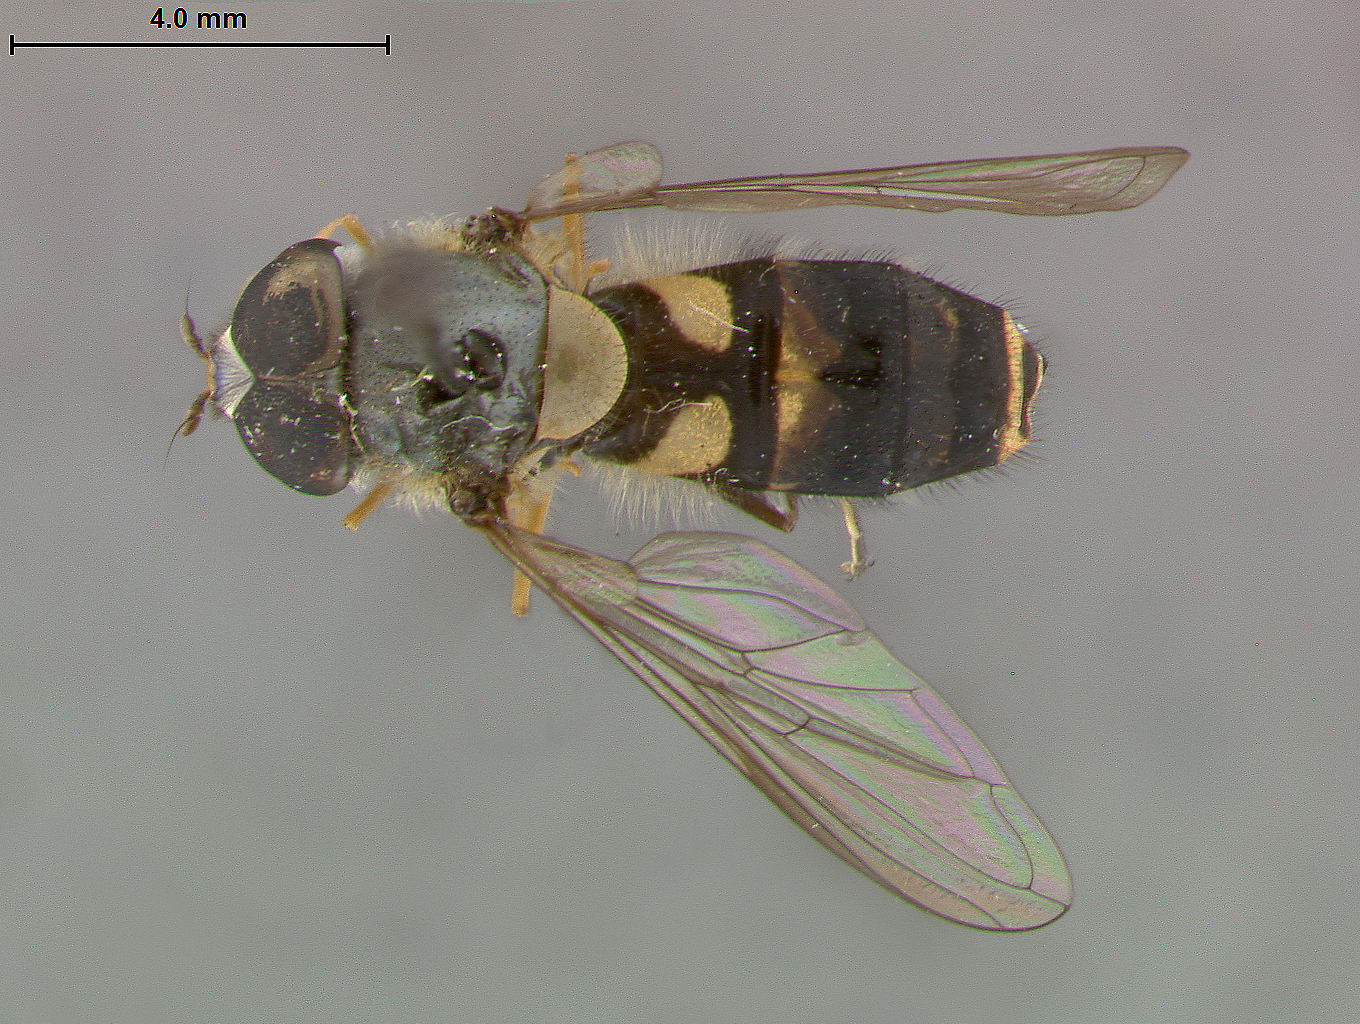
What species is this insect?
Stenosyrphus melanderi
